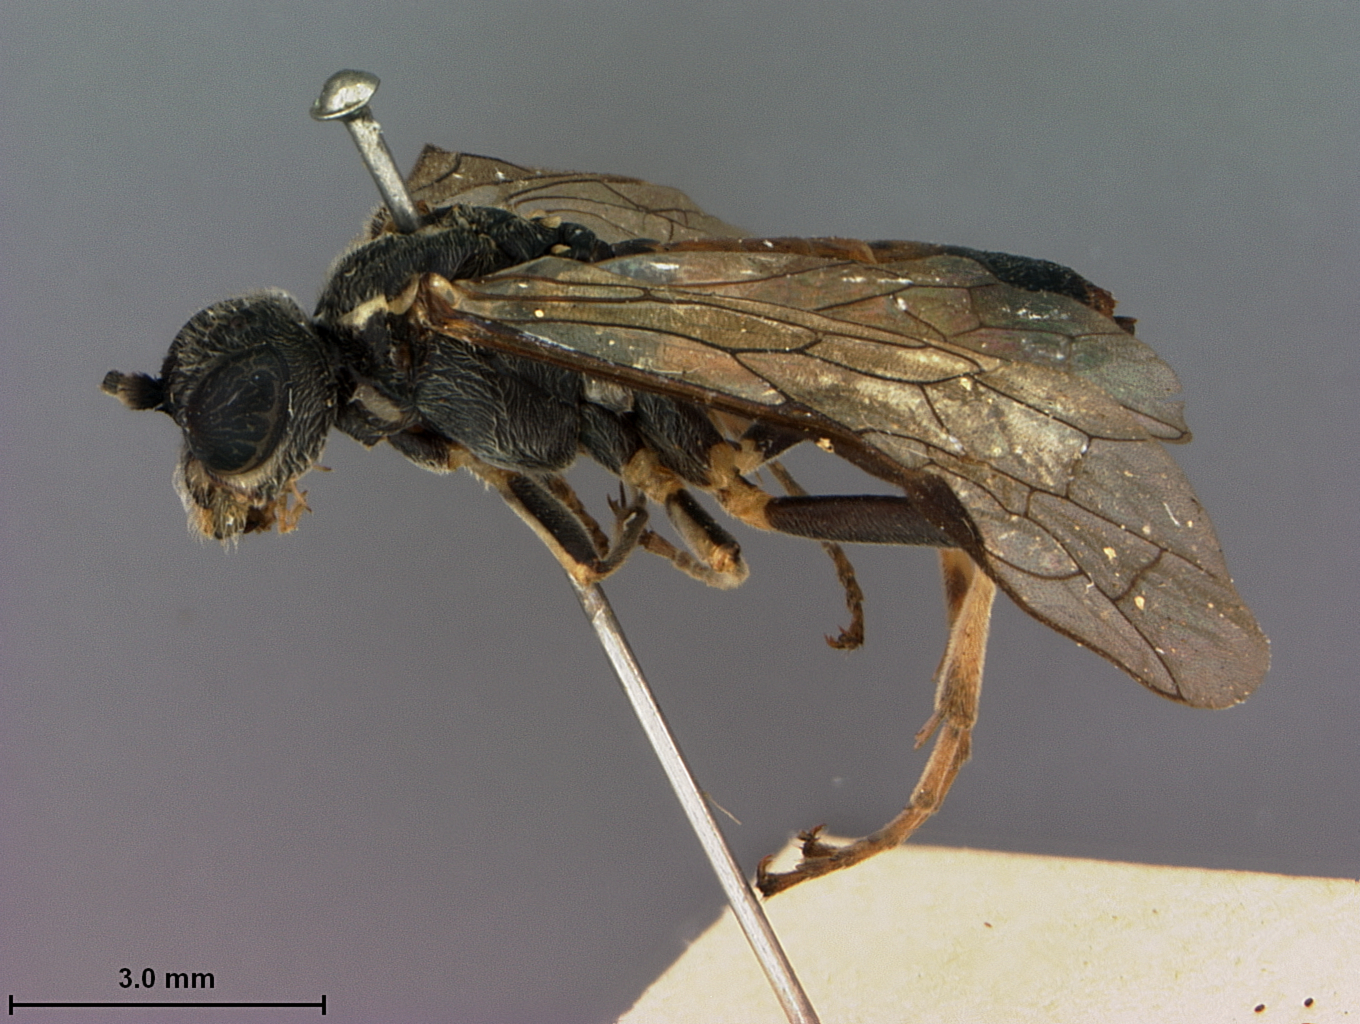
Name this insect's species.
Tenthredella siabataka
